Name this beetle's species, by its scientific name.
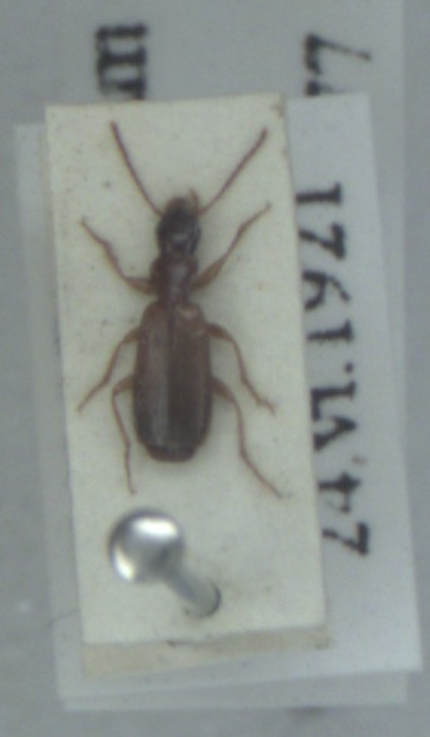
Paradromius linearis
